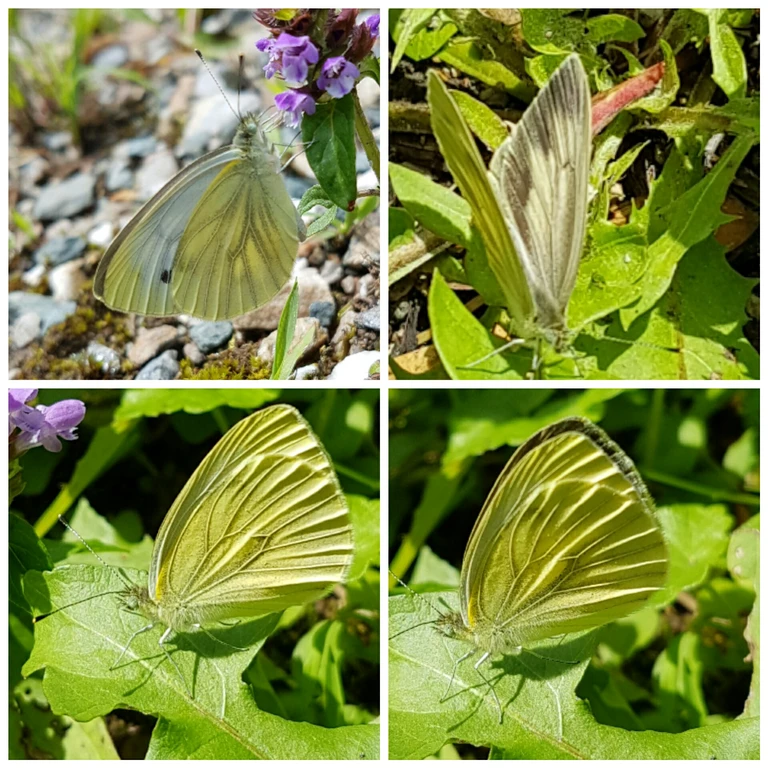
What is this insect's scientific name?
Pieris bryoniae
